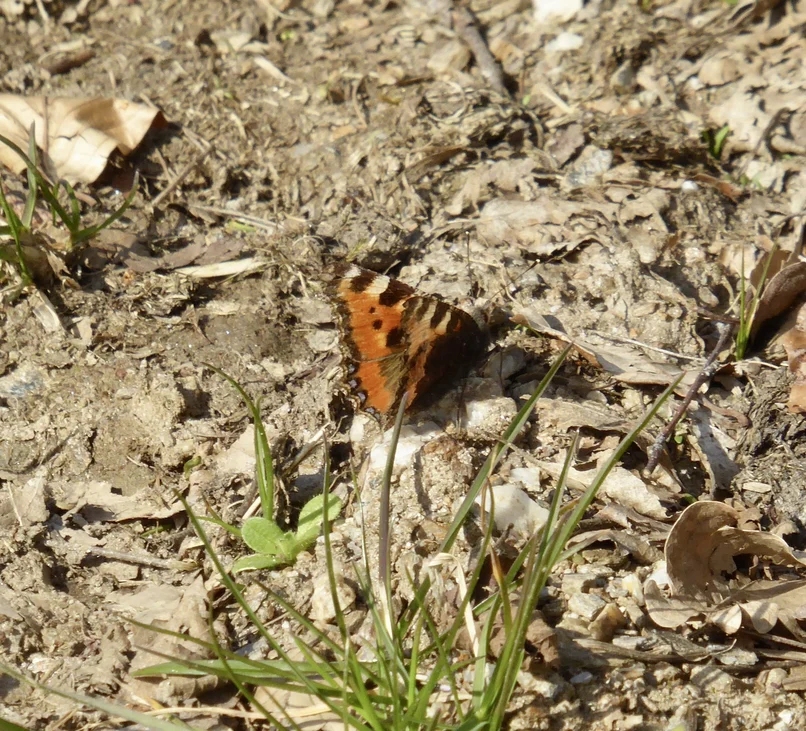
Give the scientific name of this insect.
Aglais urticae
